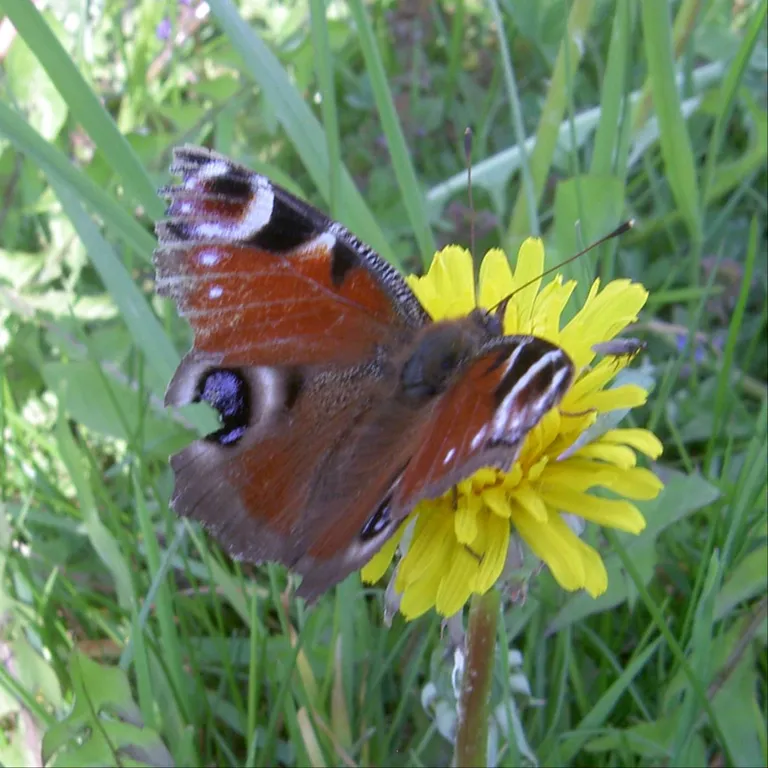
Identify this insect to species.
Aglais io
